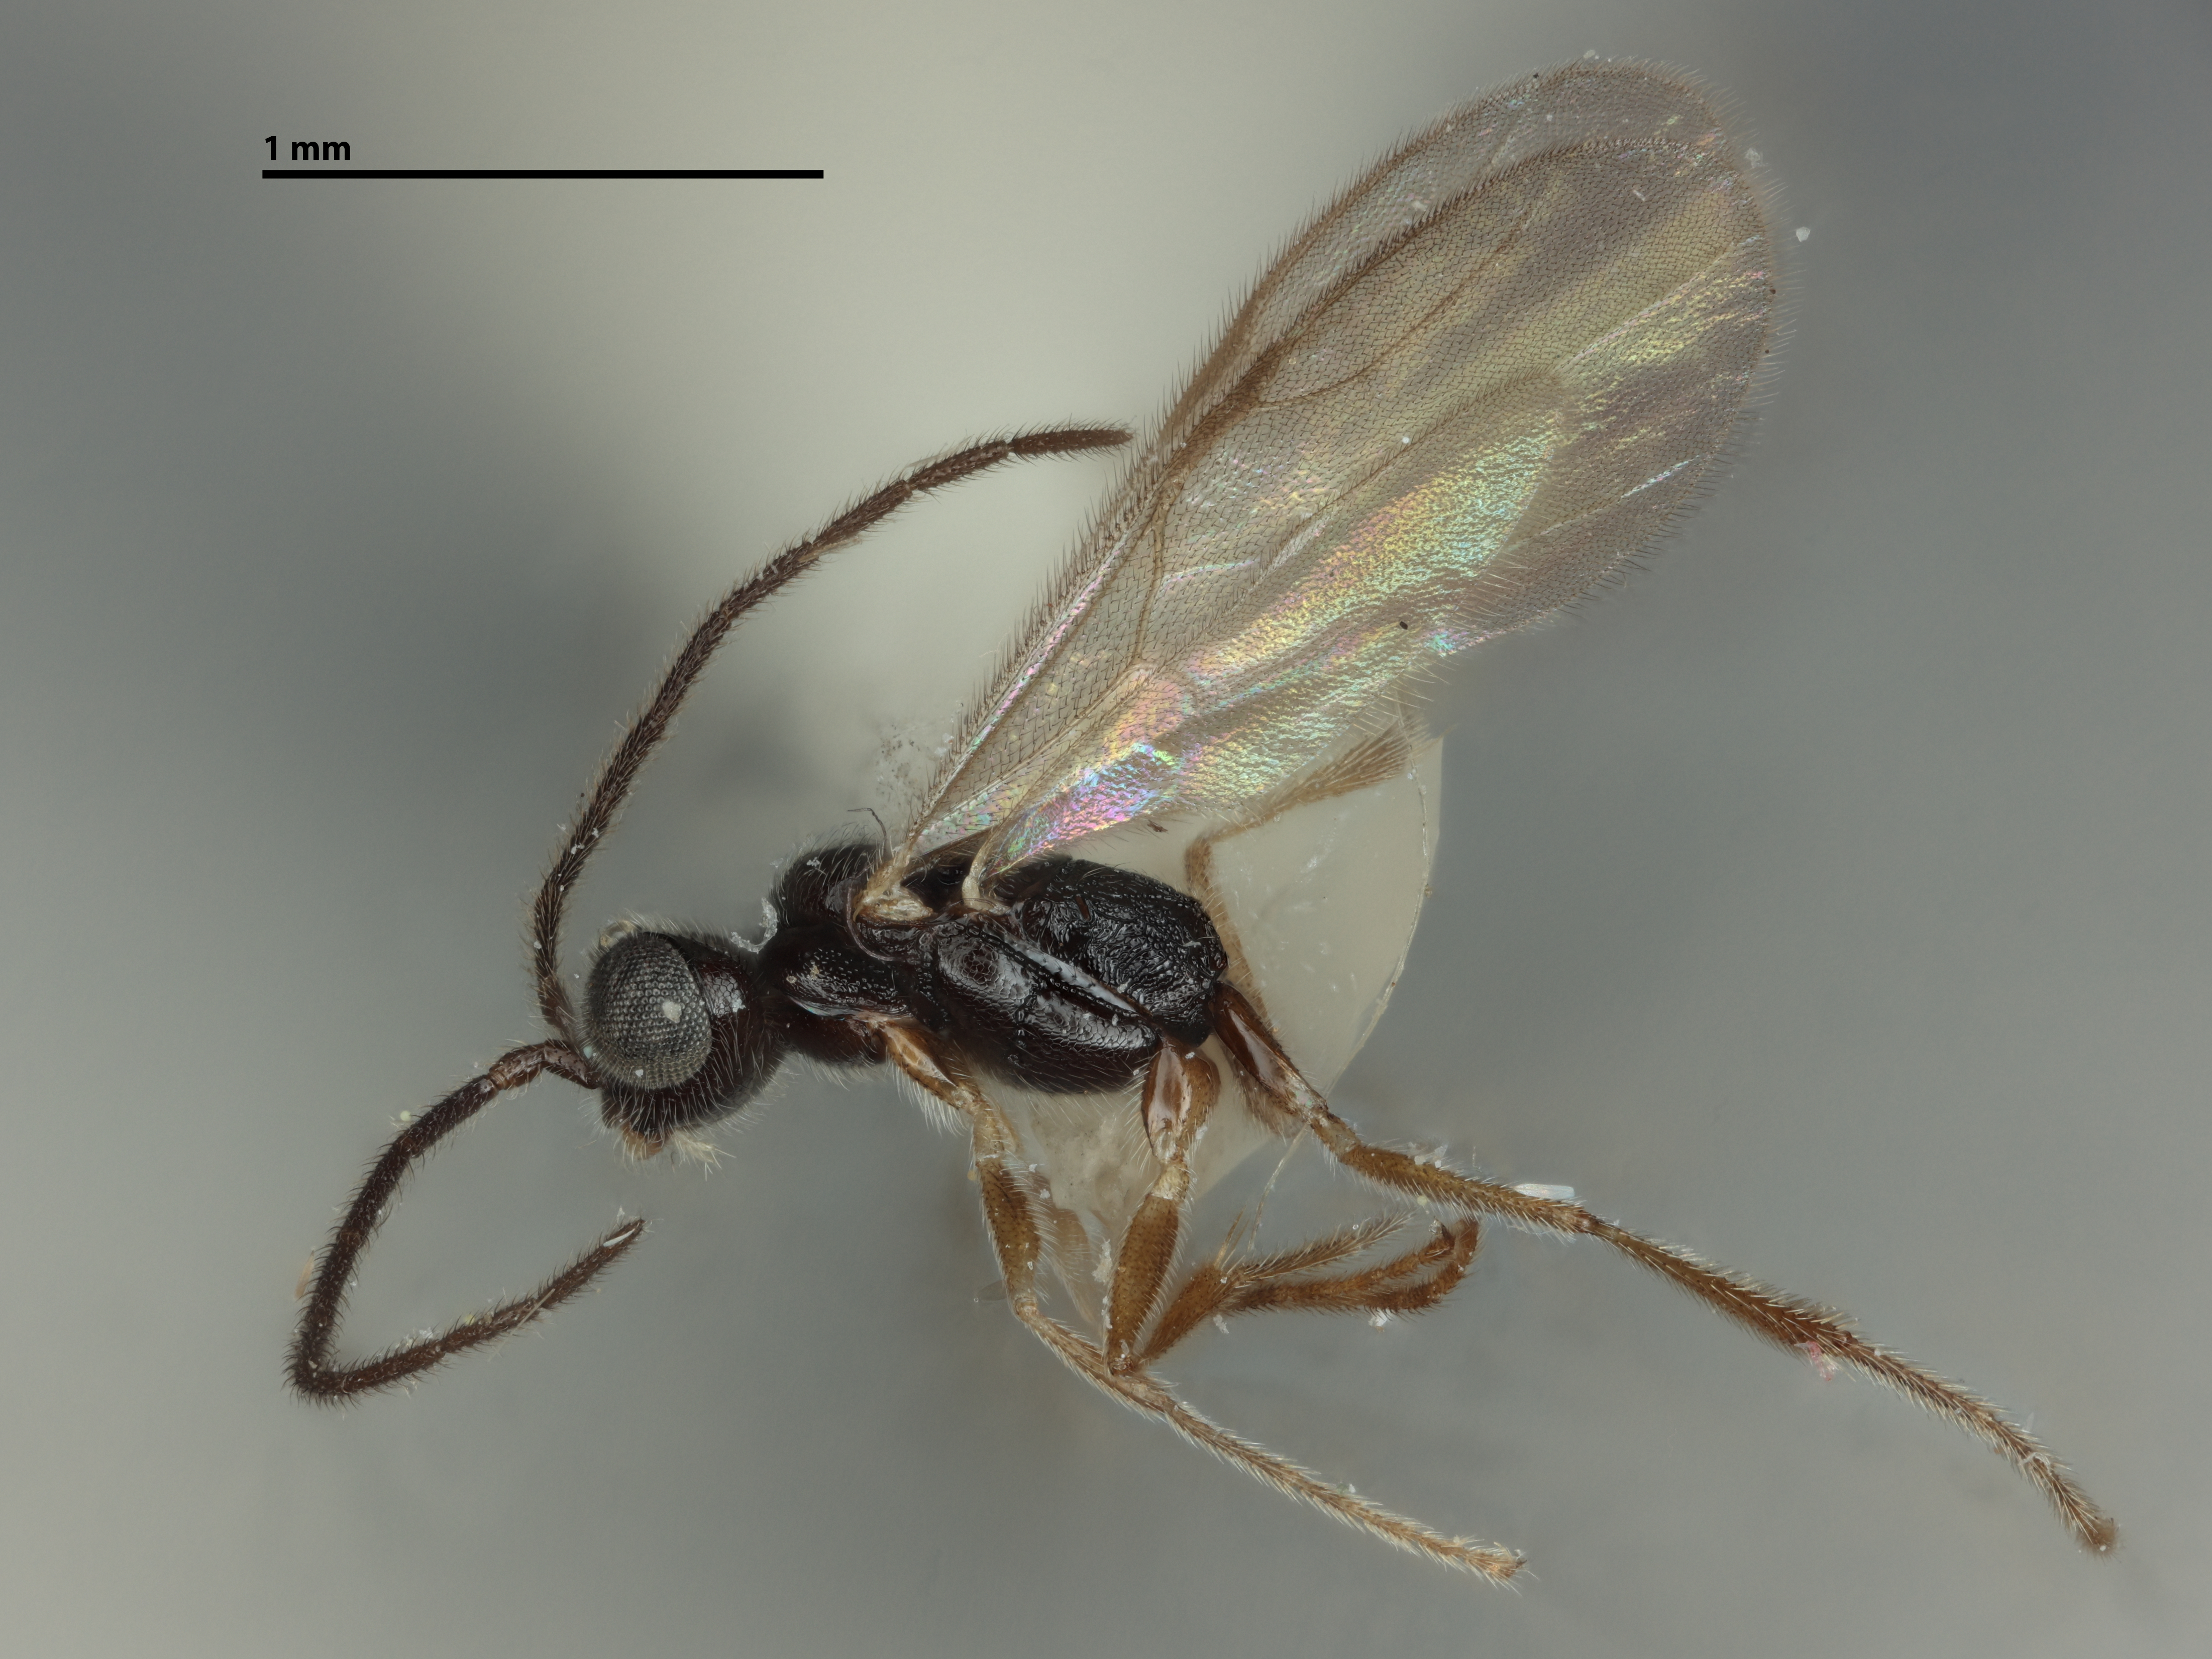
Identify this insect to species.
Neogonatopus fentoni
